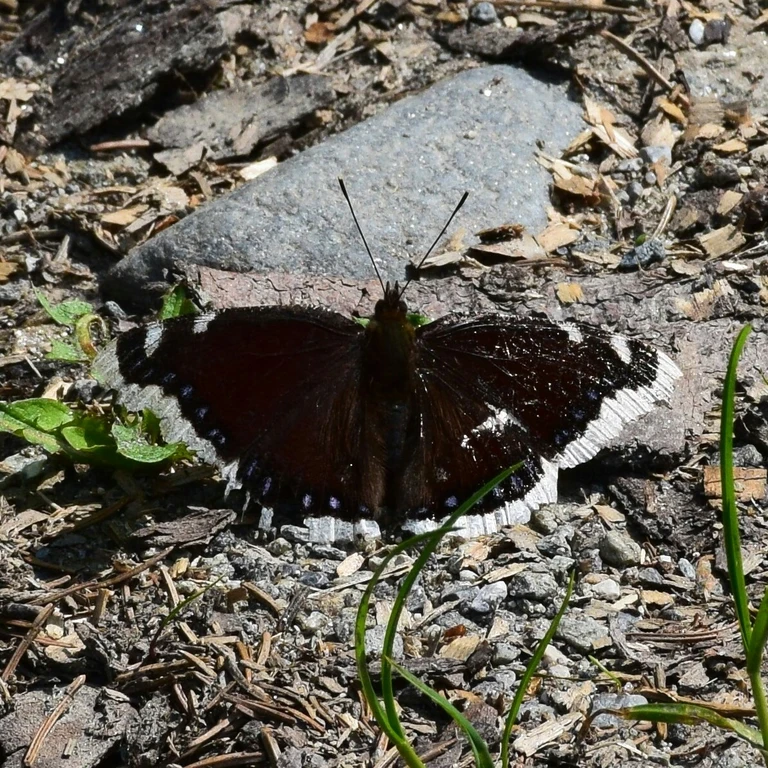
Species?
Nymphalis antiopa
